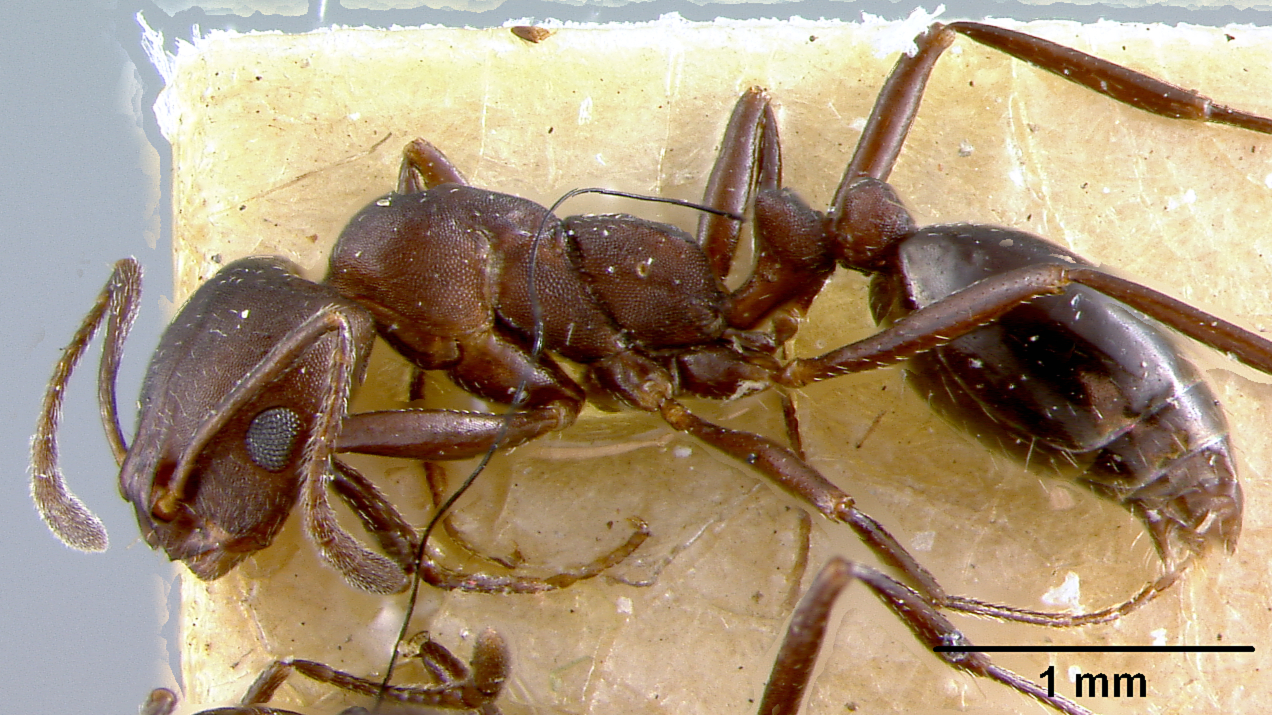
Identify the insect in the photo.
Monomorium afrum
